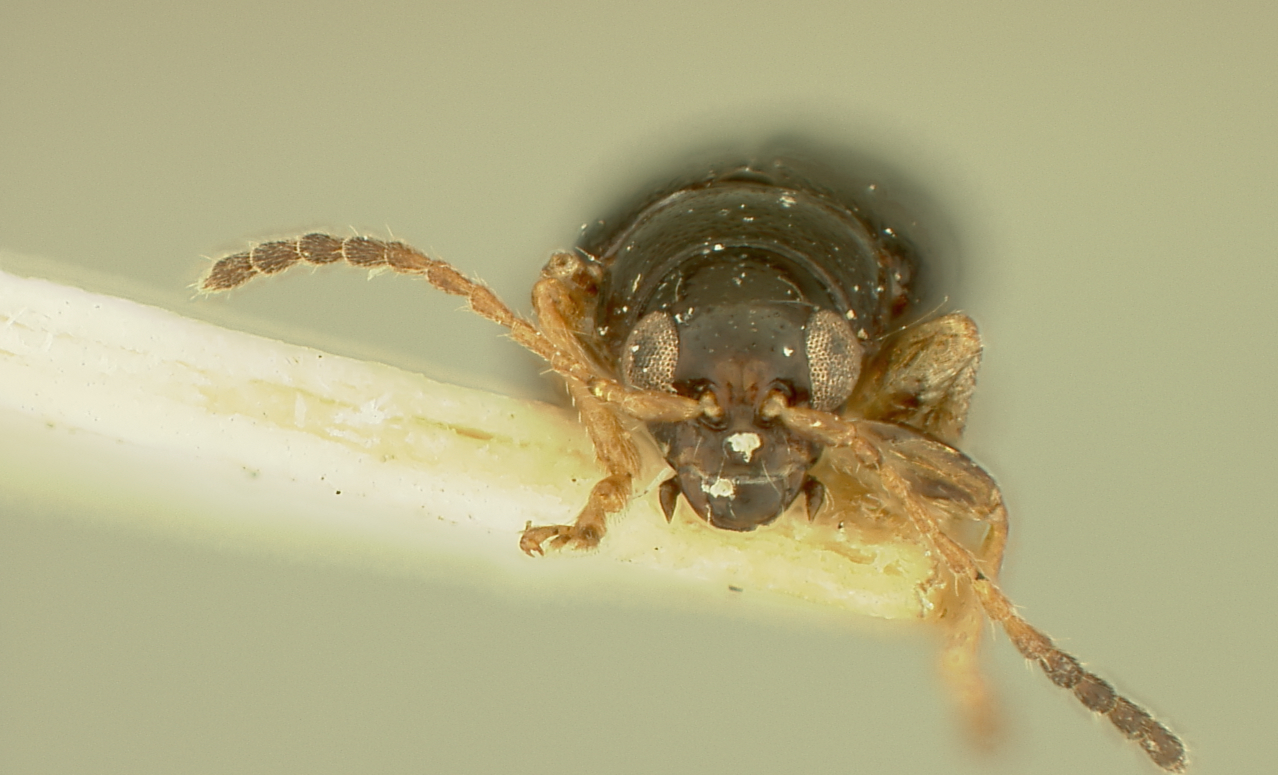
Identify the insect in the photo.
Systena pallipes
